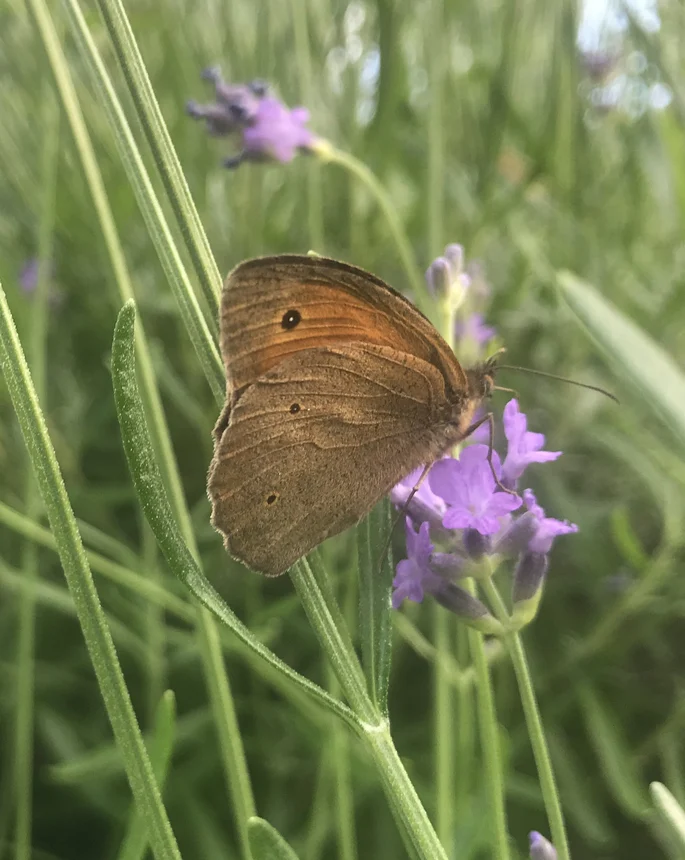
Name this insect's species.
Maniola jurtina
